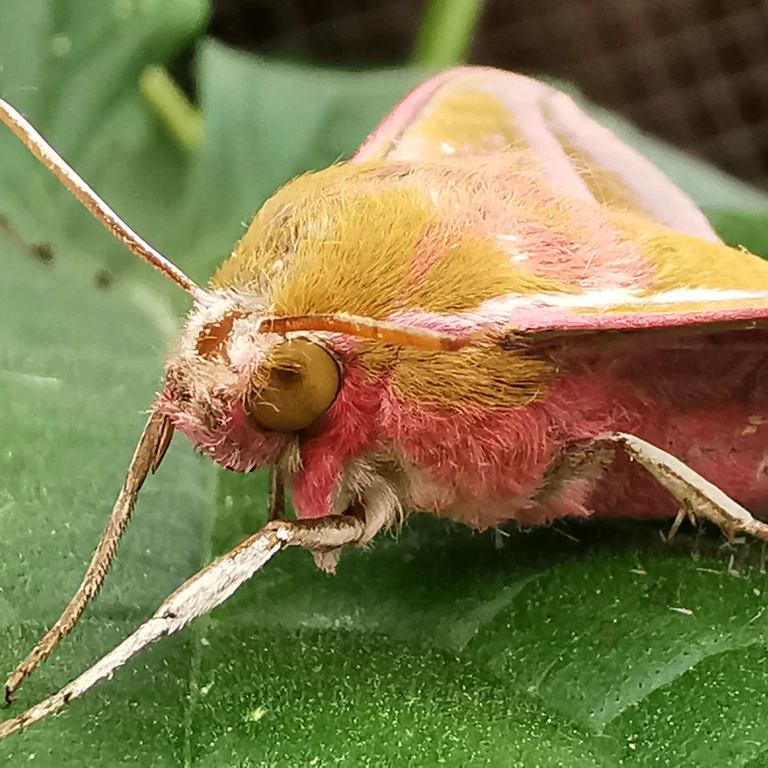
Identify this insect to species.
Deilephila elpenor
